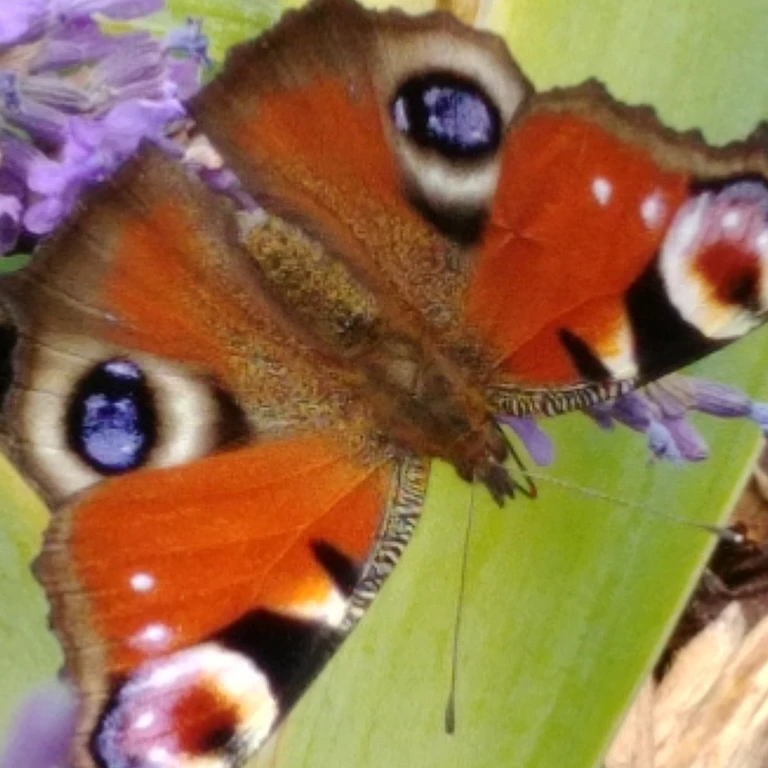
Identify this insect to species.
Aglais io
